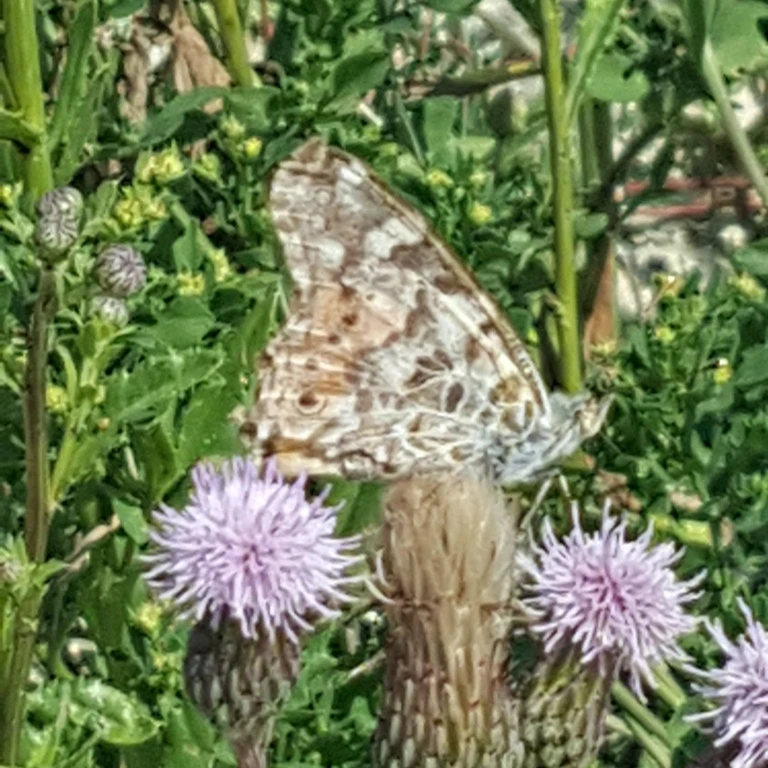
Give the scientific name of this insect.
Vanessa cardui
